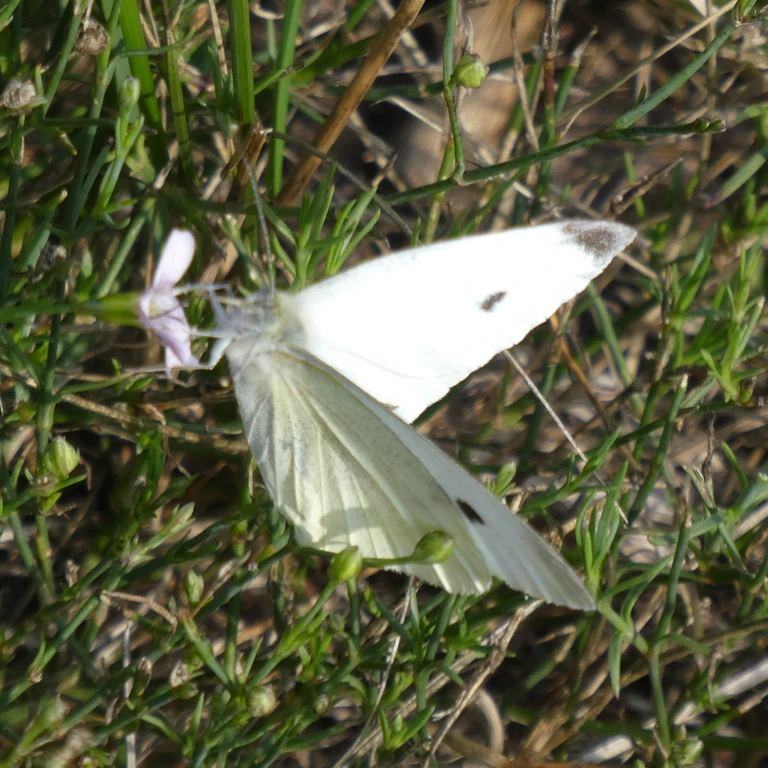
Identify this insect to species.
Pieris rapae
